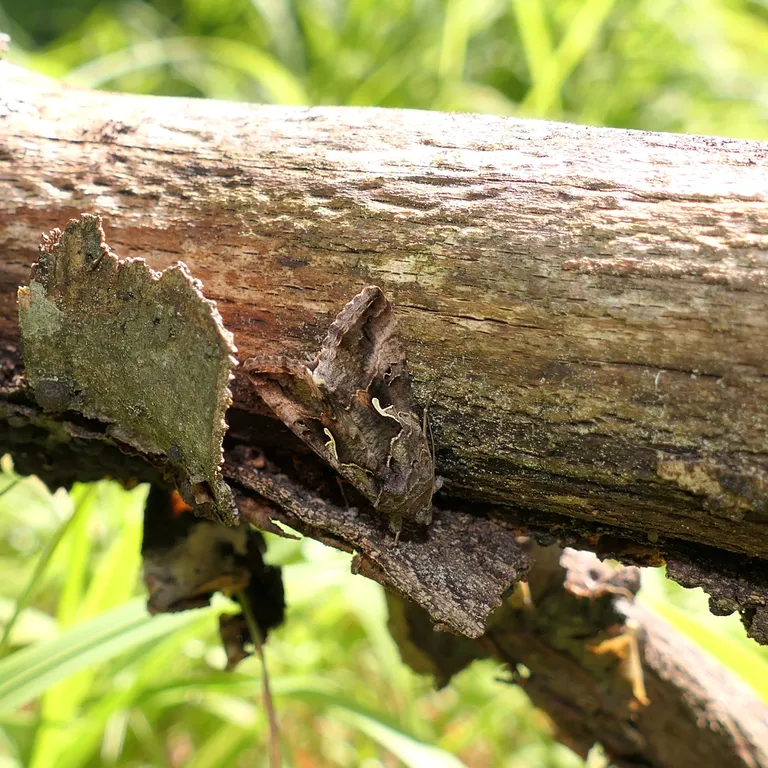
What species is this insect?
Autographa gamma
